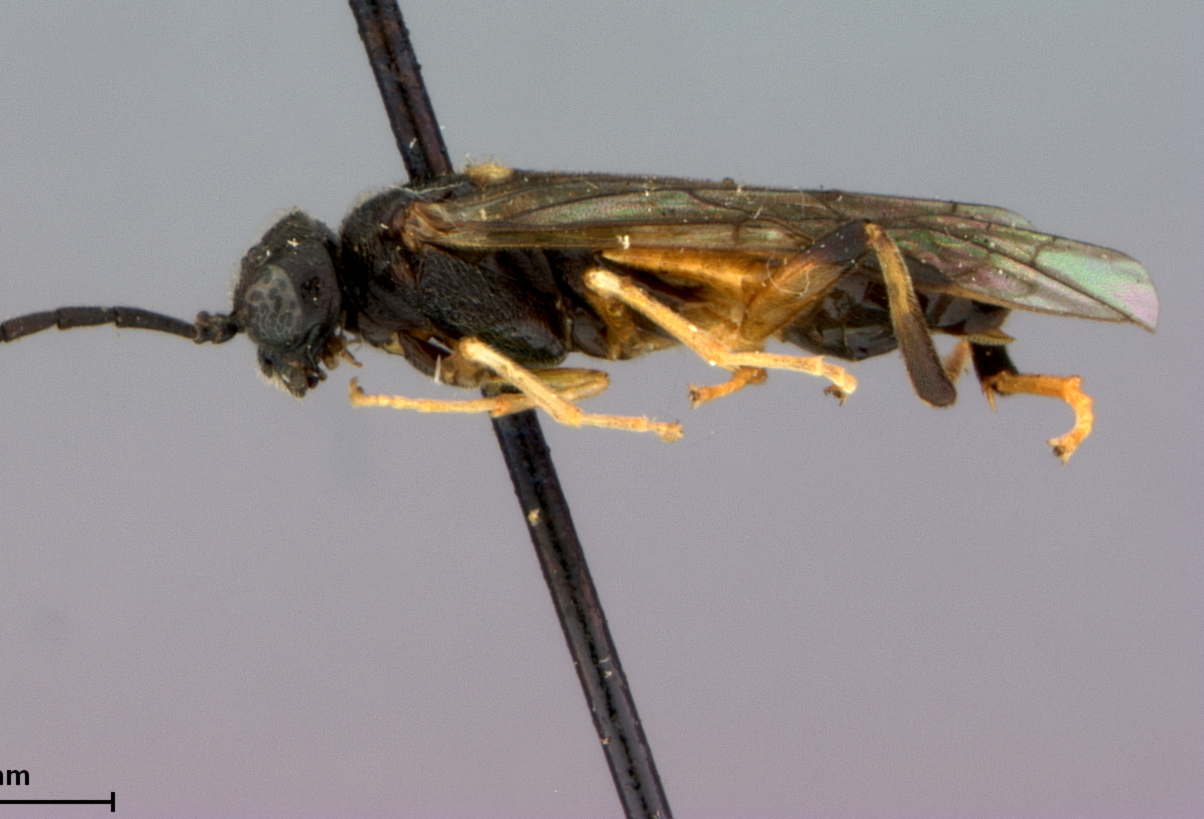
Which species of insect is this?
Dimorphopteryx melanognathus
